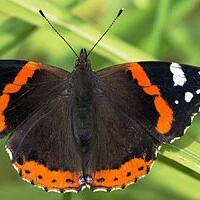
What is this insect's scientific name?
Vanessa atalanta
